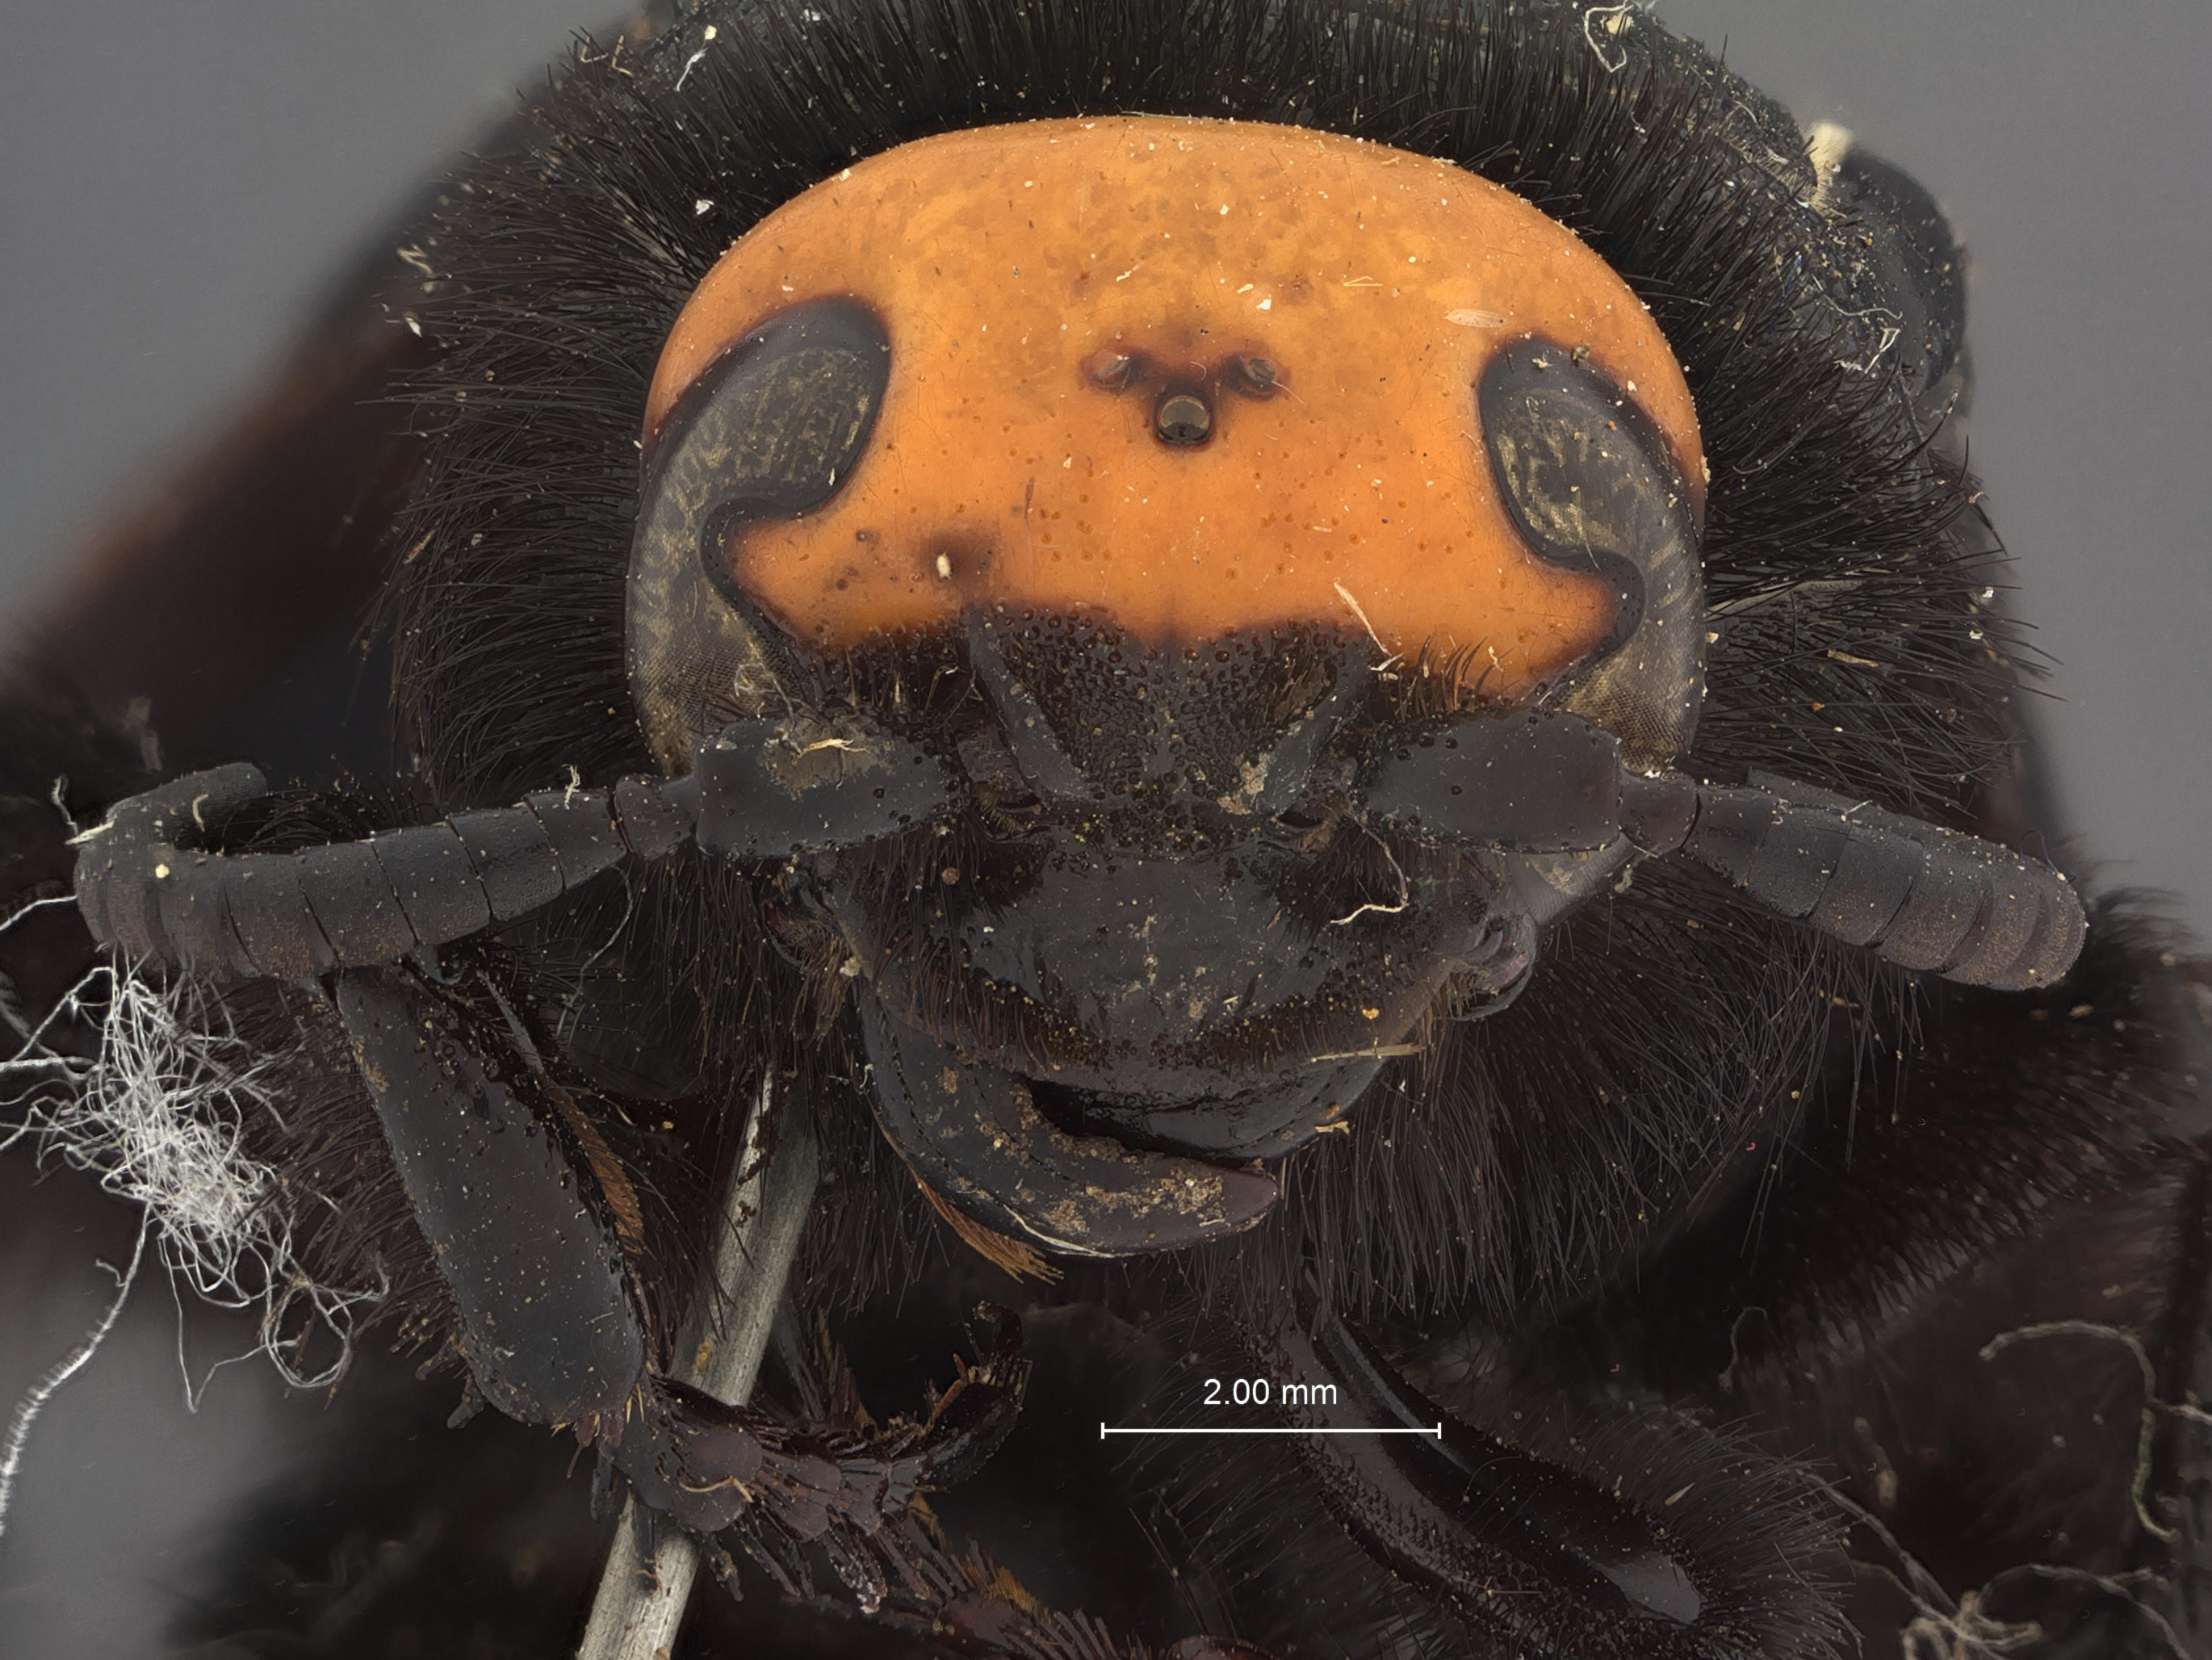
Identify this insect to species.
Triscolia philippinensis
